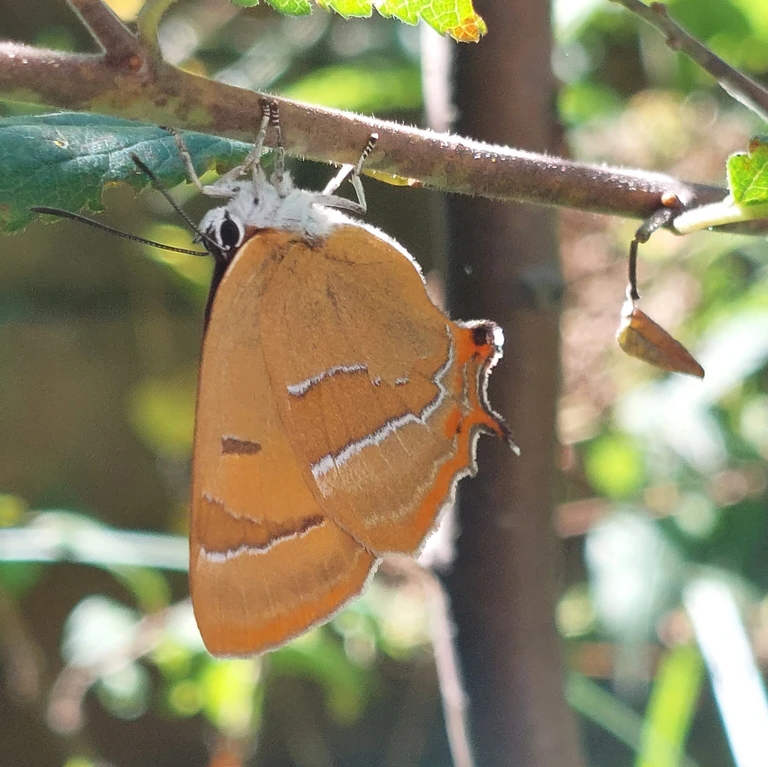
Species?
Thecla betulae
